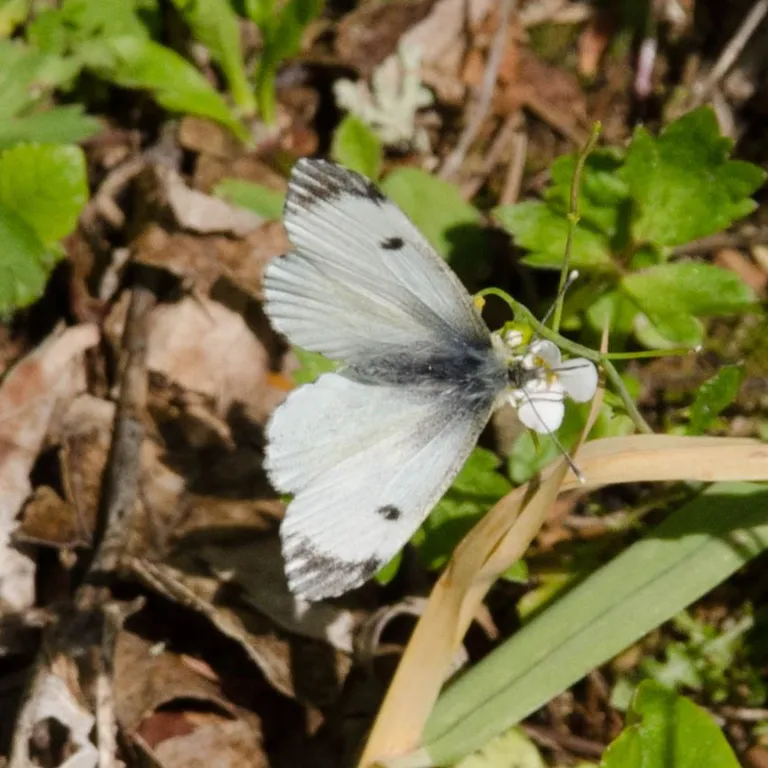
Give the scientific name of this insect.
Anthocharis cardamines
